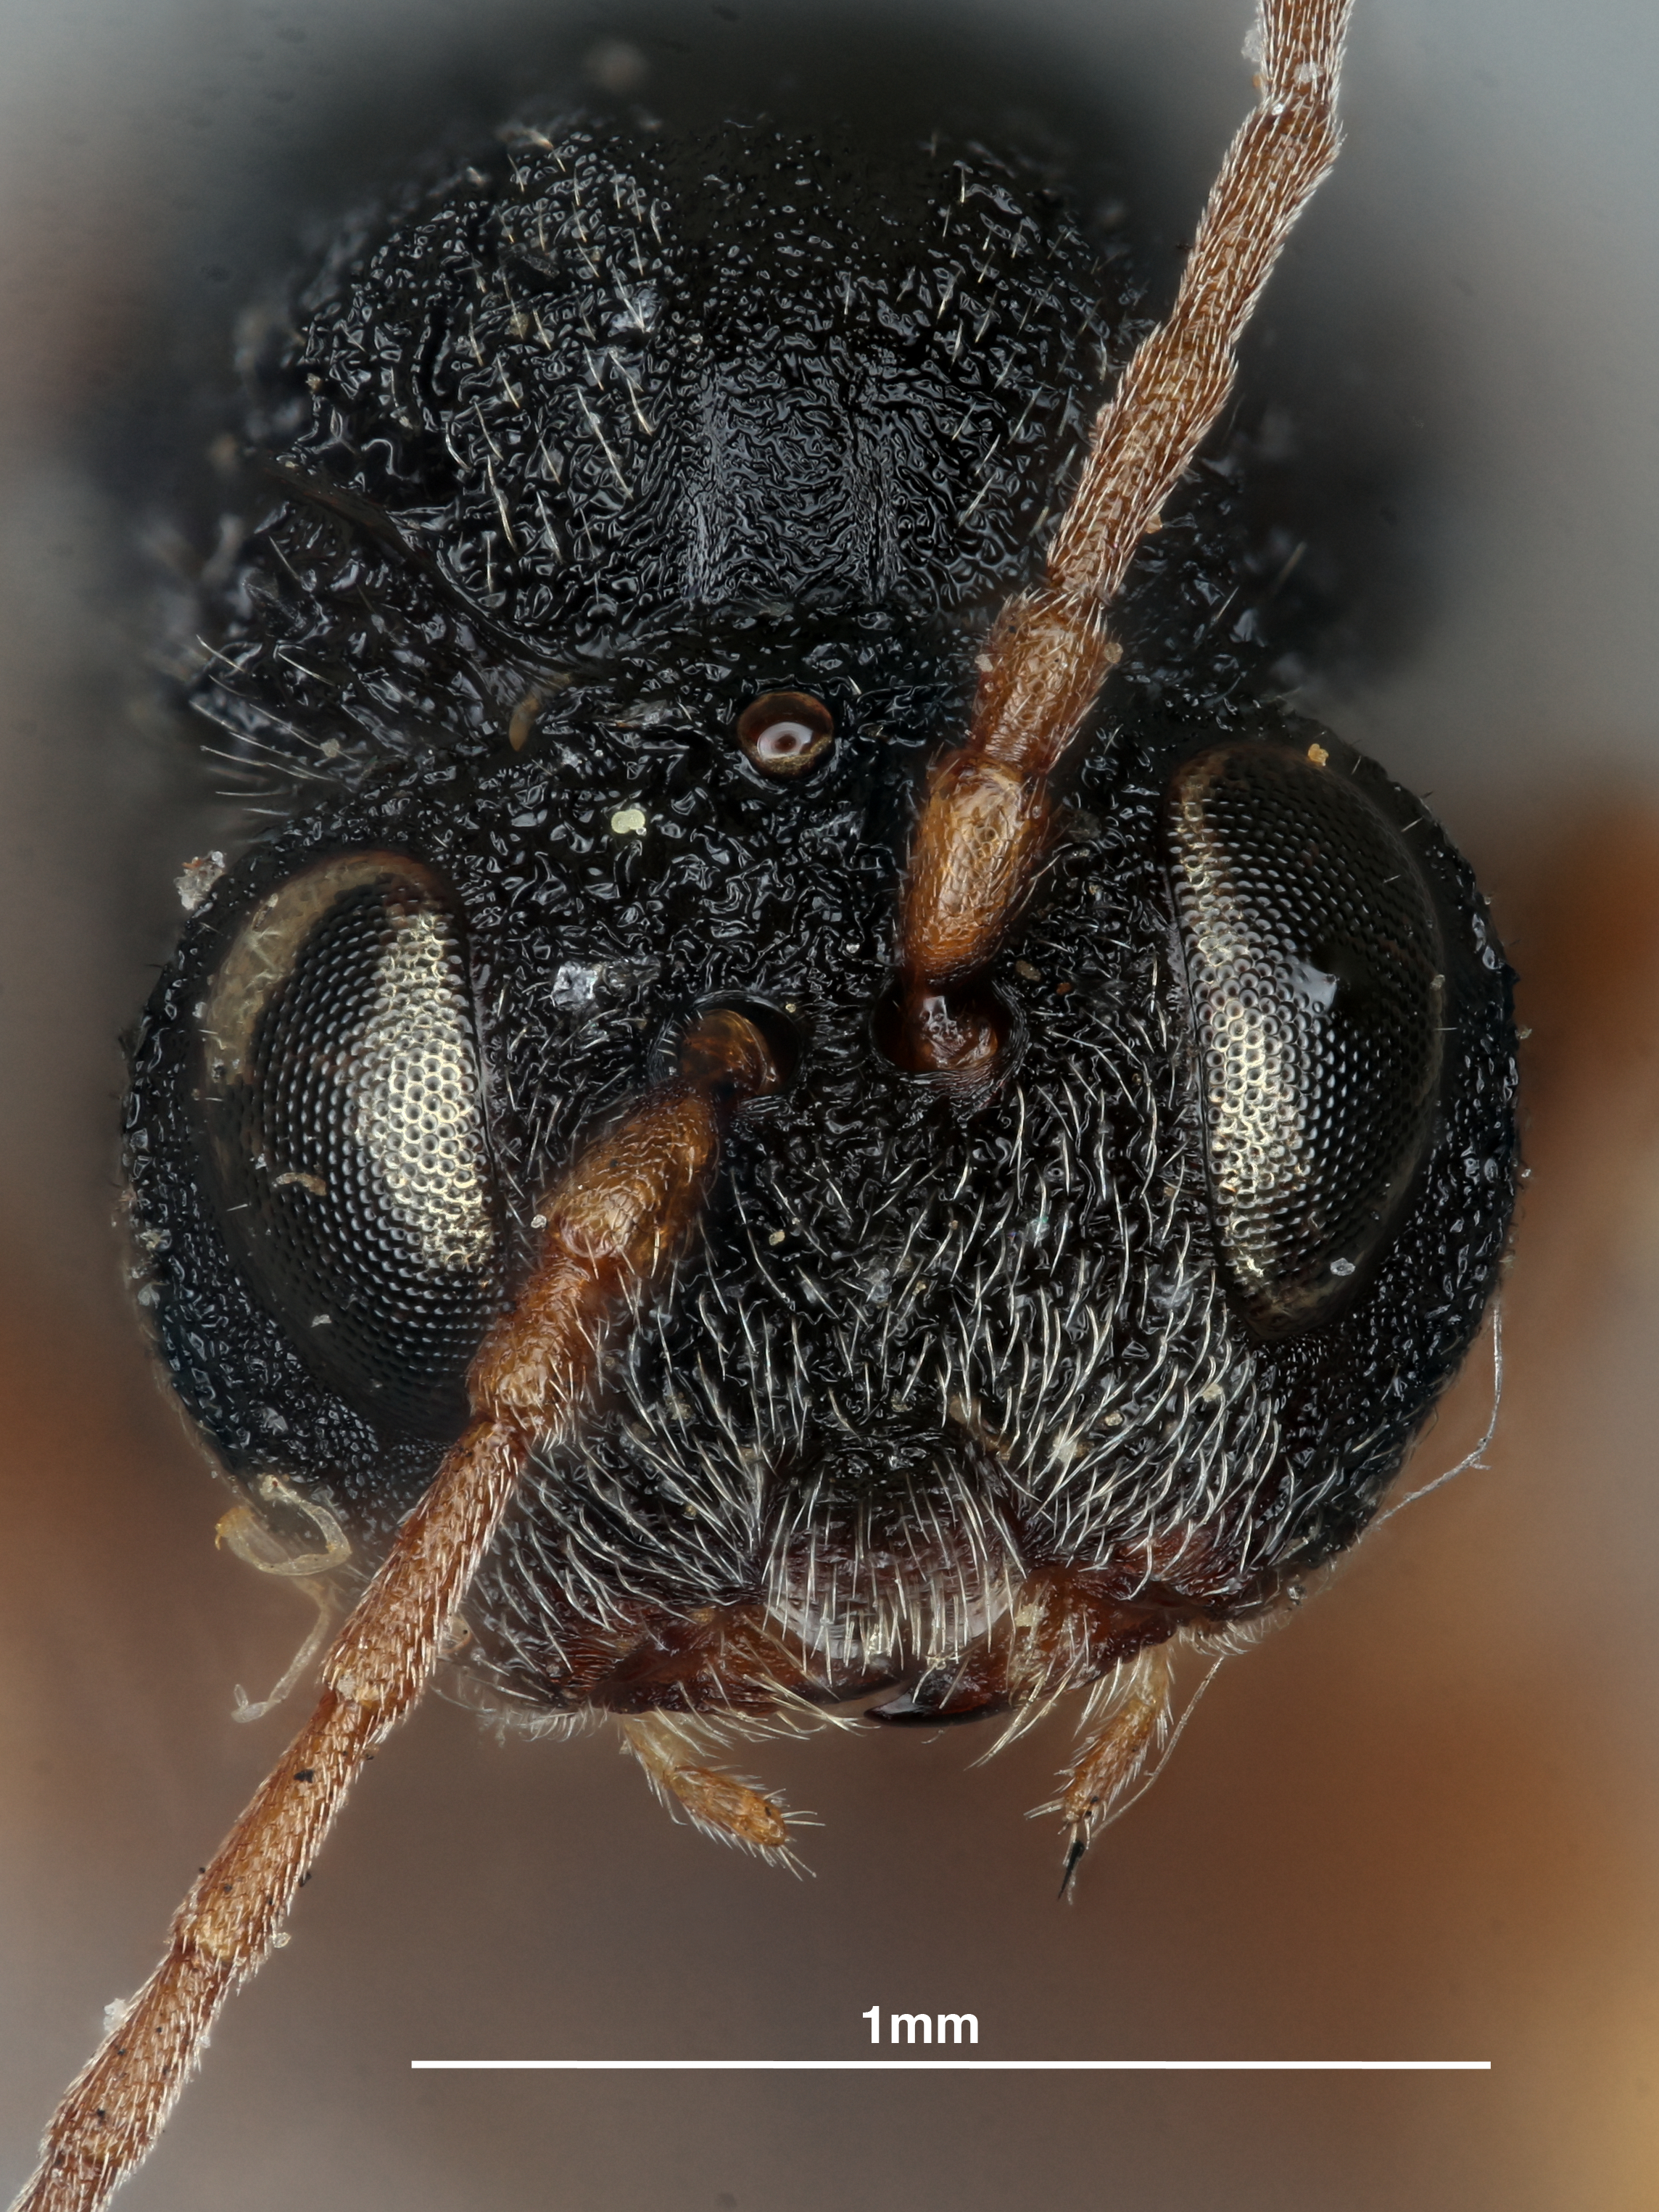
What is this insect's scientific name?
Callirhytis marginata
